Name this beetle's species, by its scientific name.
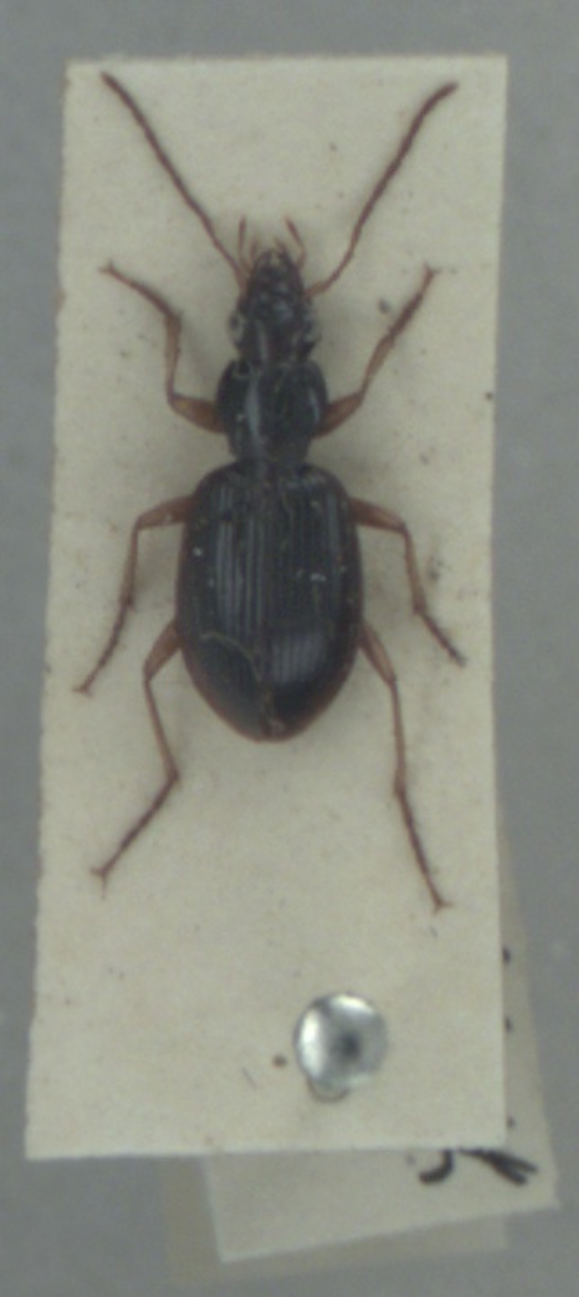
Paranchus albipes
